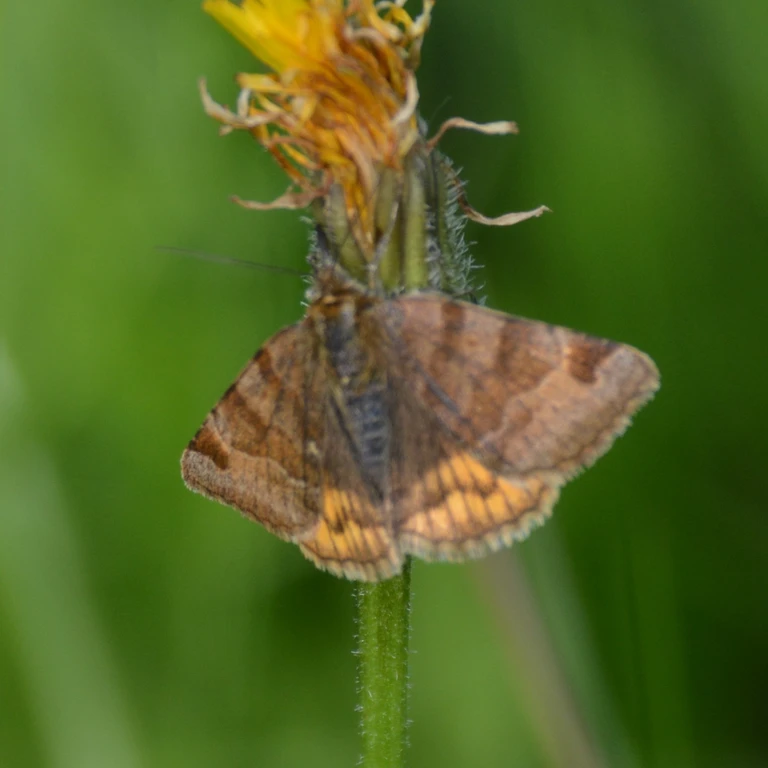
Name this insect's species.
Euclidia glyphica
